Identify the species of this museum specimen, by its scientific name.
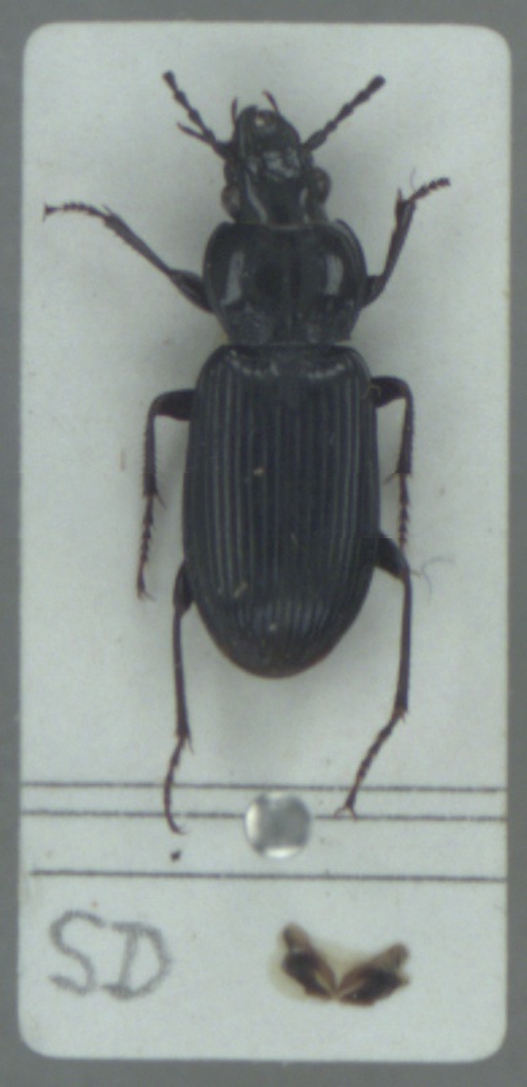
Pterostichus nigrita
